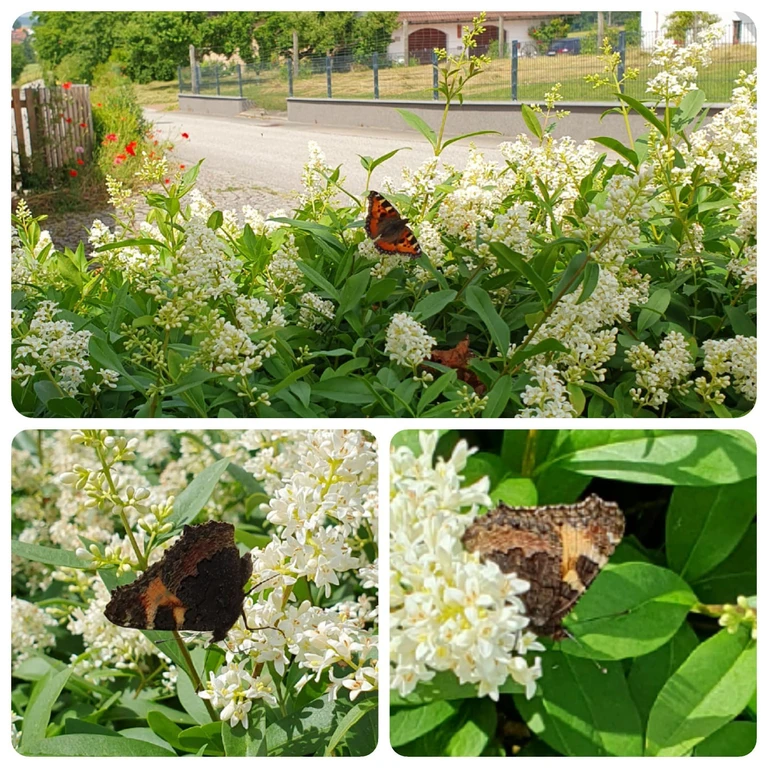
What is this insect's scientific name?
Aglais urticae
